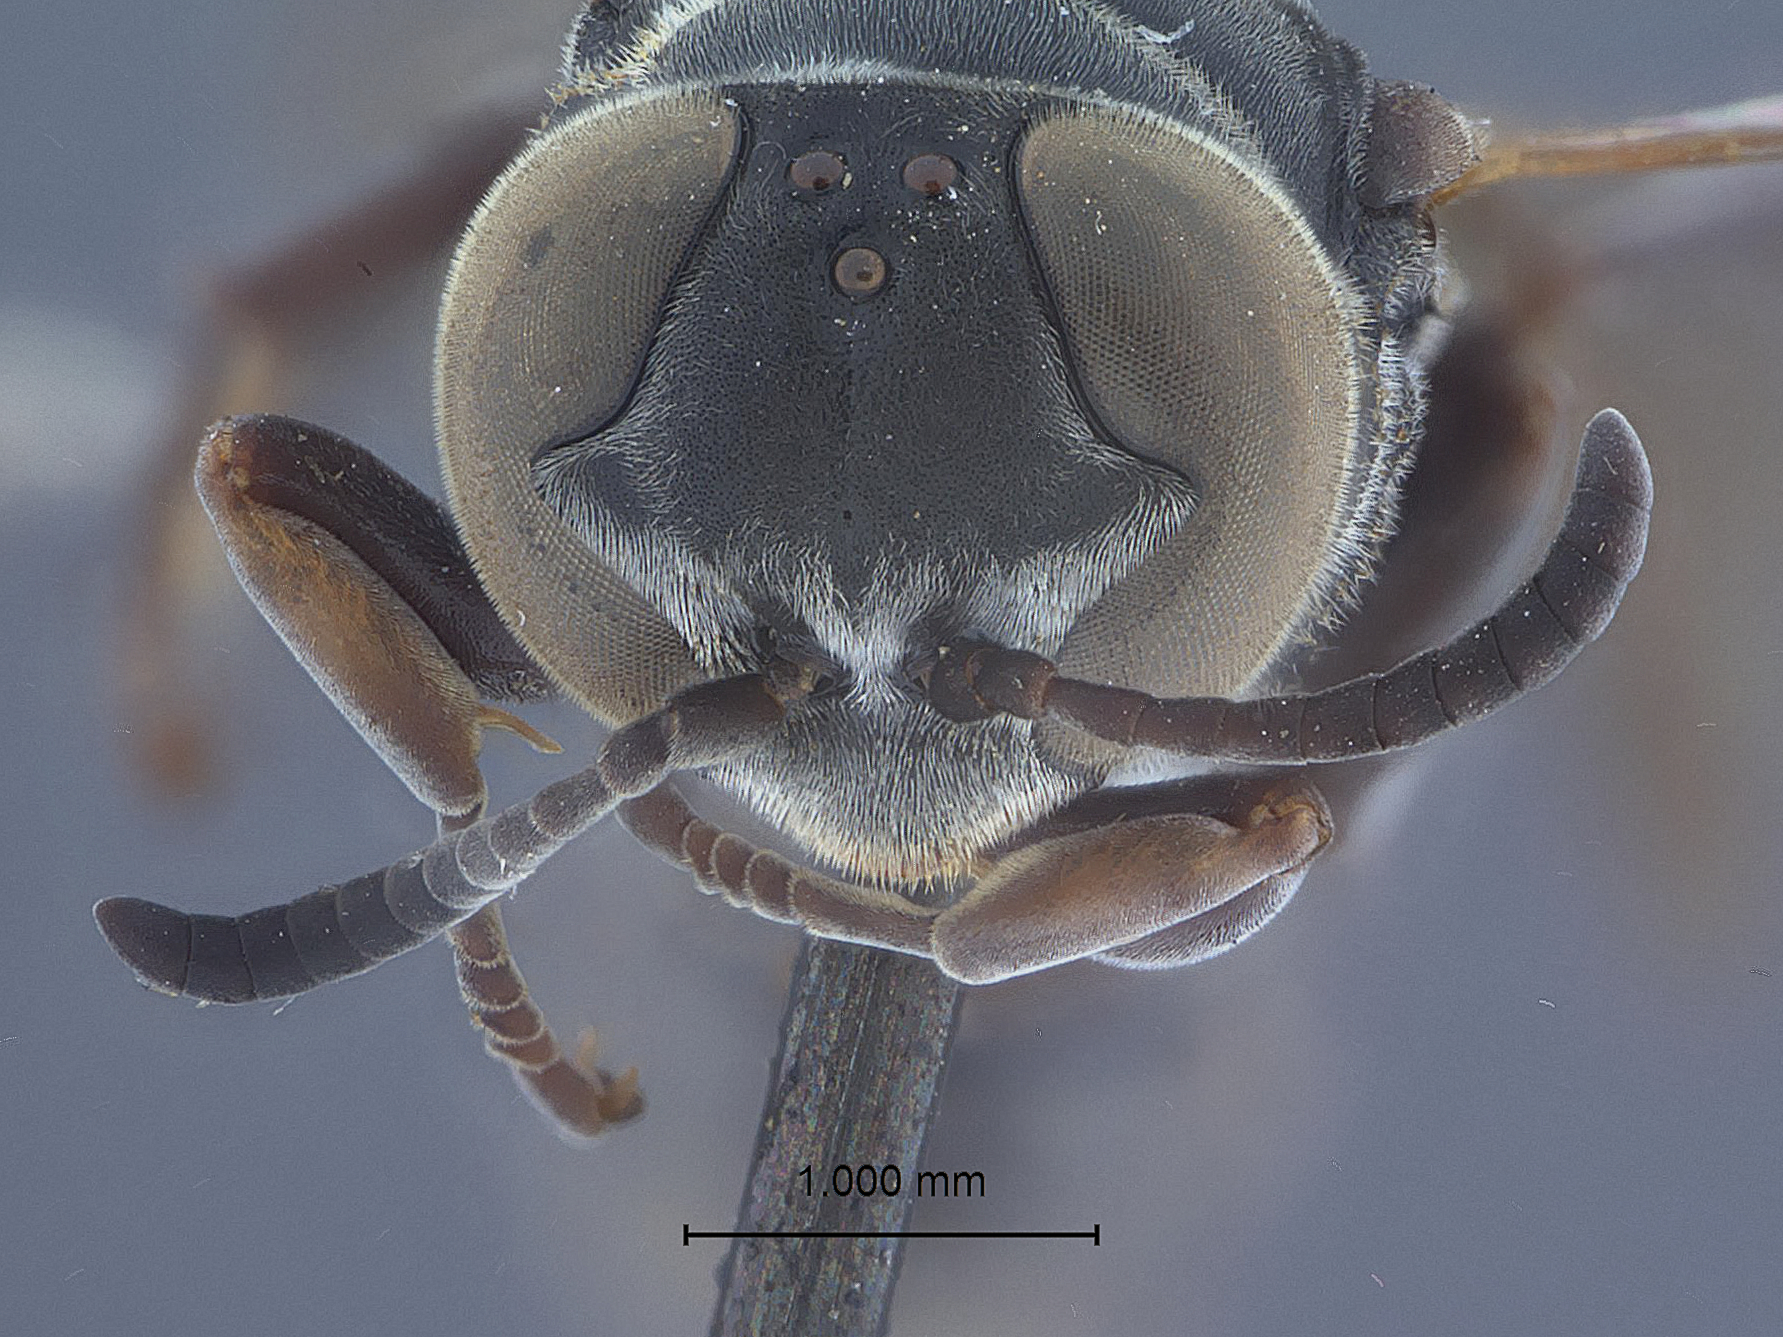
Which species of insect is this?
Pison ningyuenfuense
